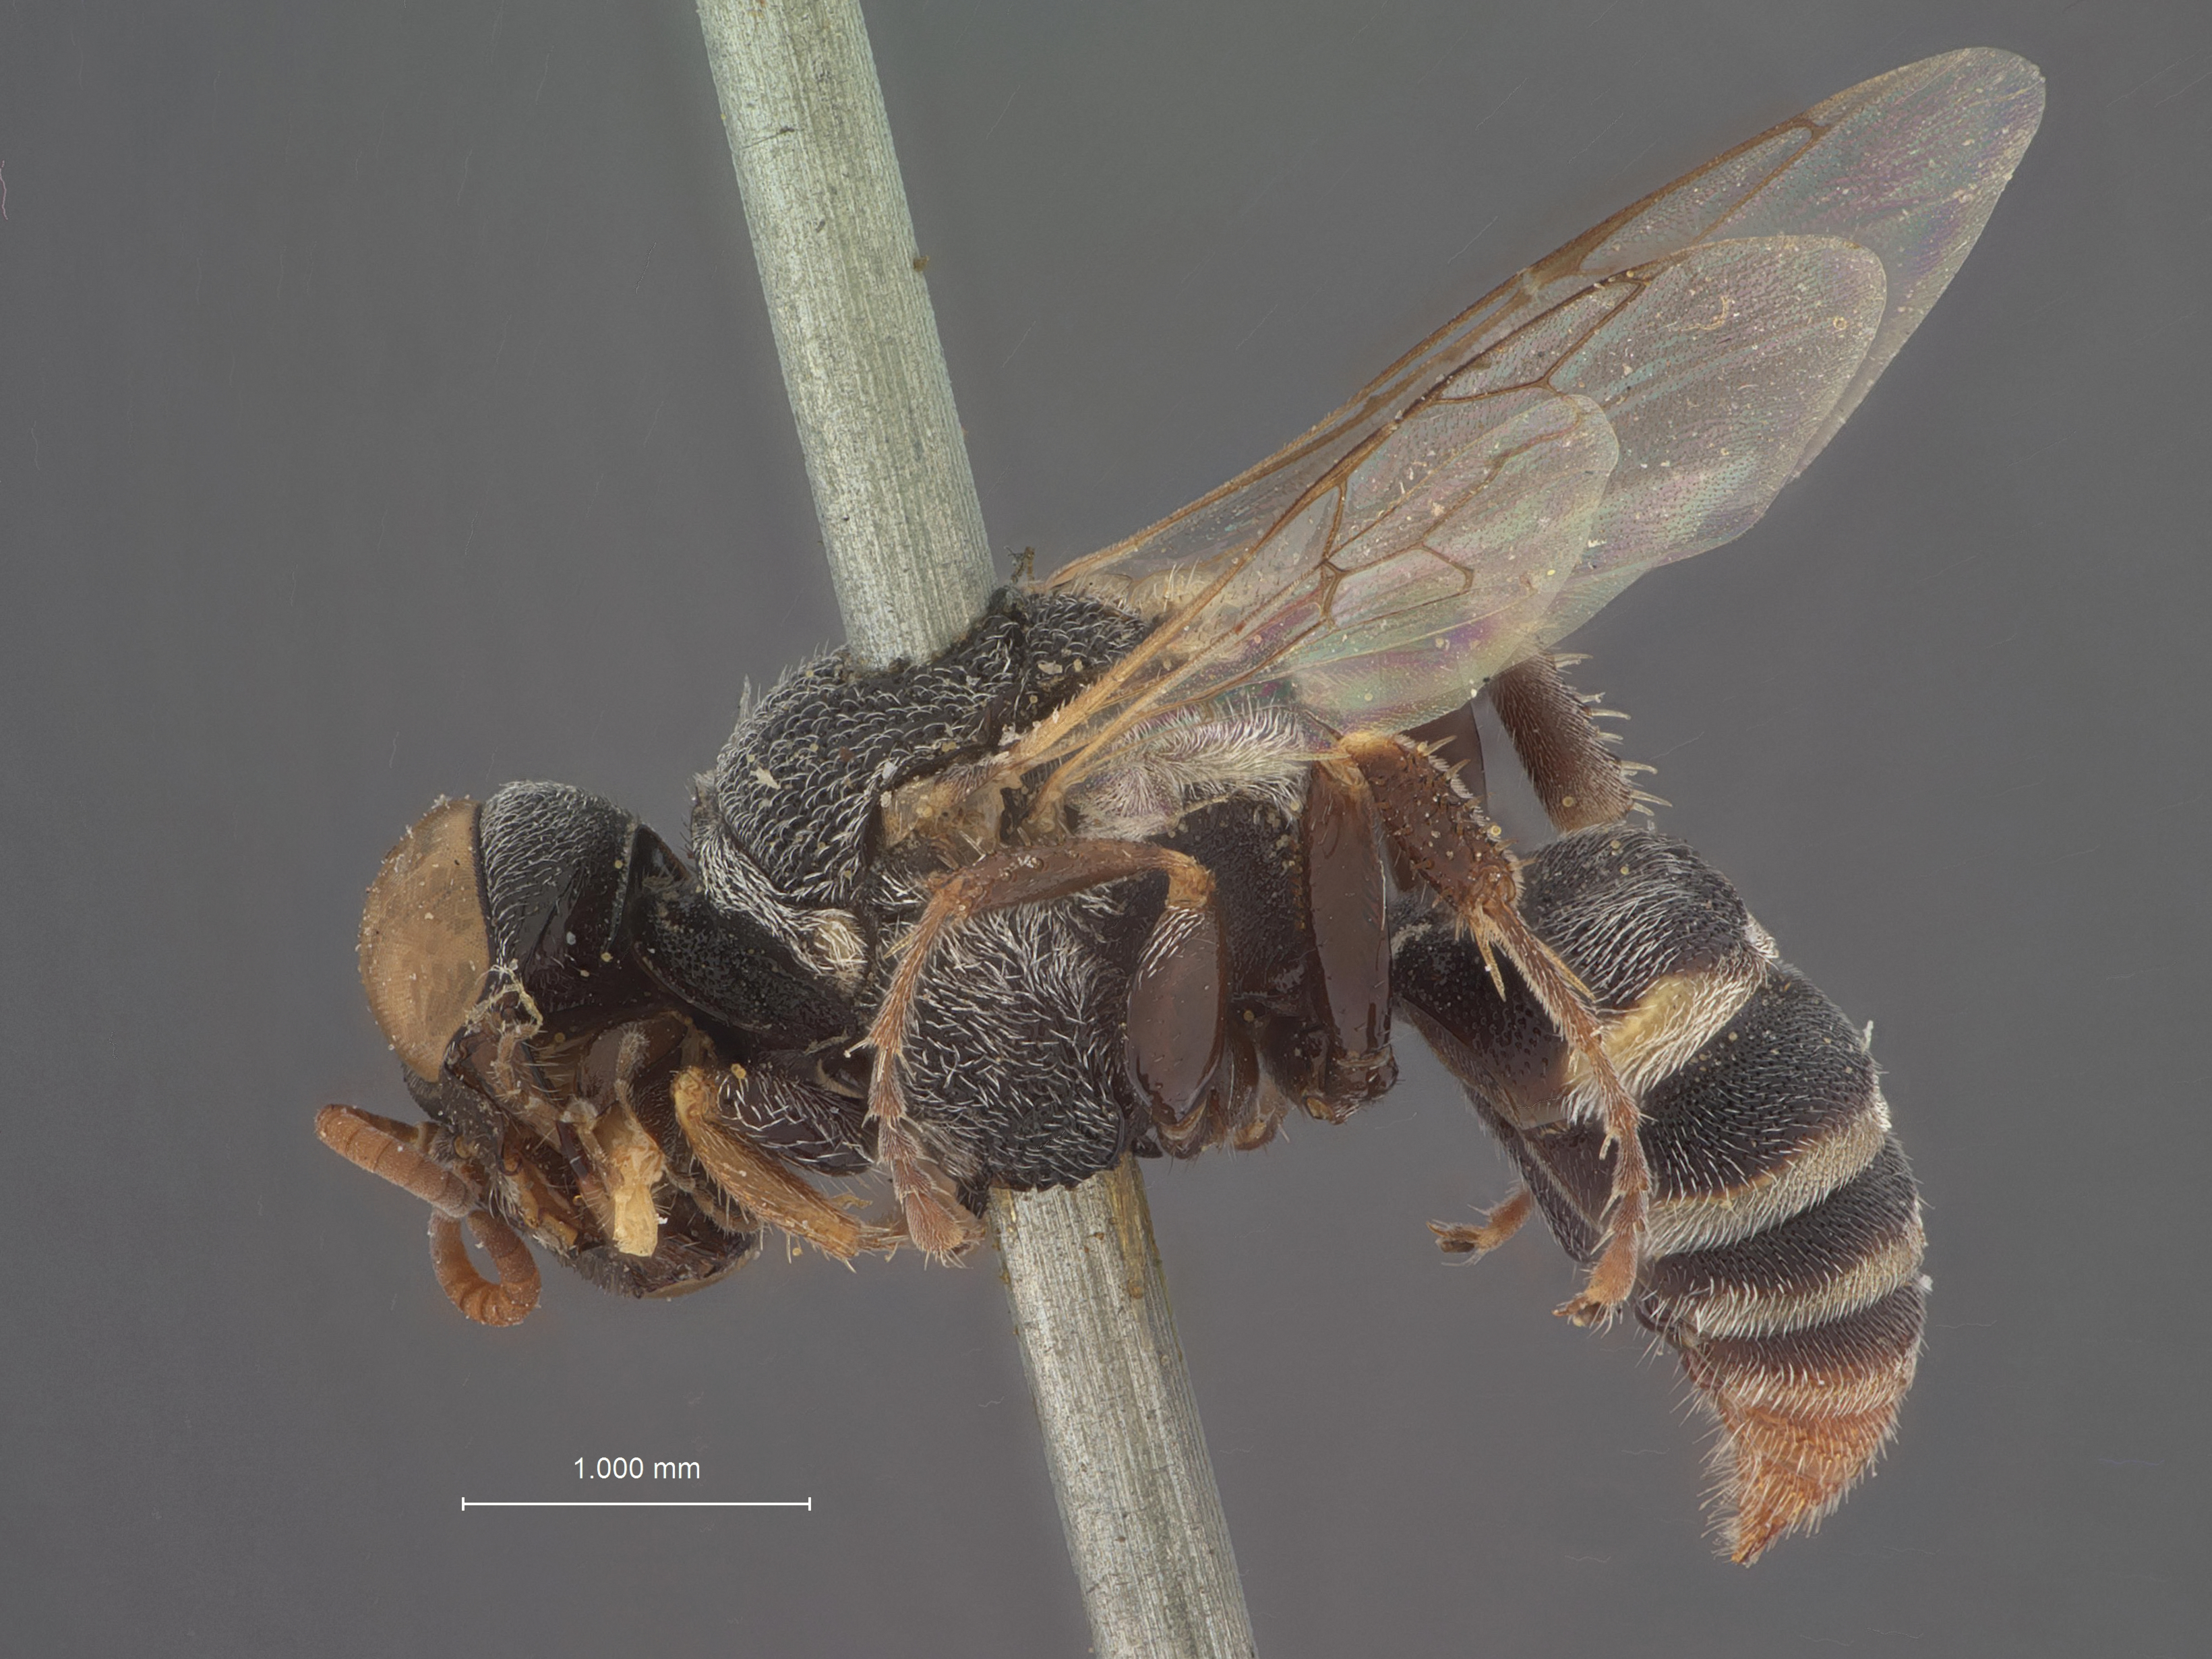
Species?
Oxybelus townsendi
